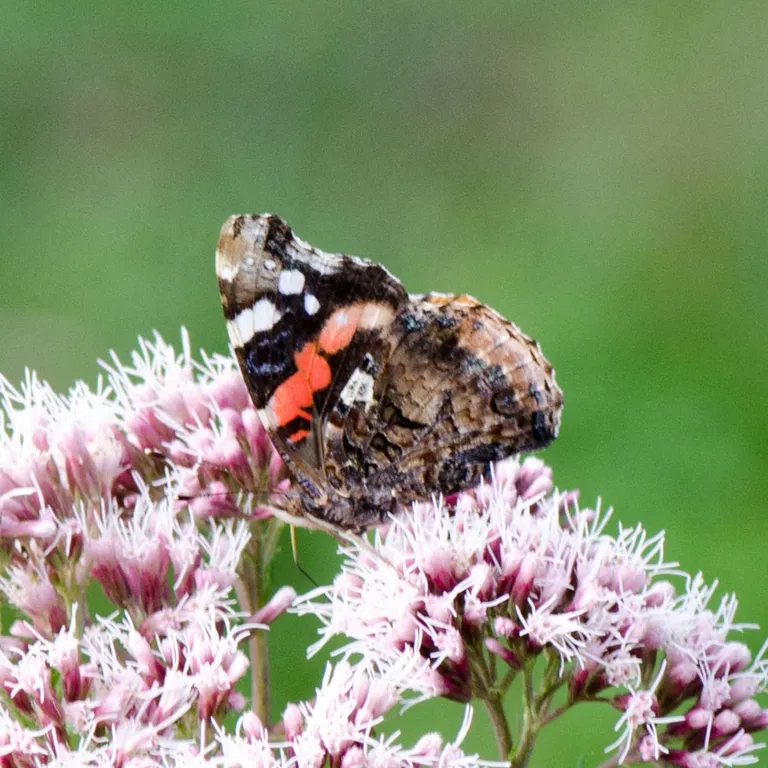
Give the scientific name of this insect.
Vanessa atalanta
